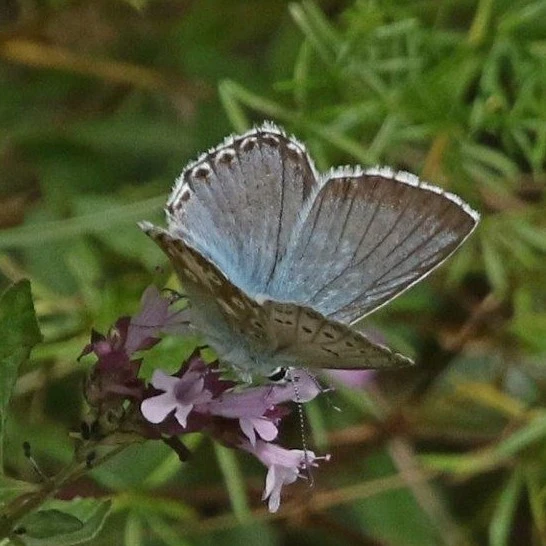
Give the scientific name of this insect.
Lysandra coridon
